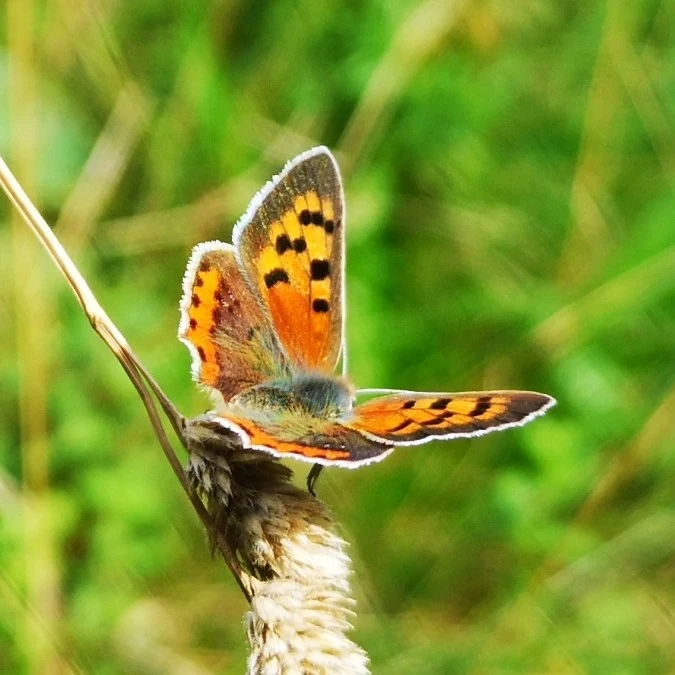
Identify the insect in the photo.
Lycaena phlaeas
